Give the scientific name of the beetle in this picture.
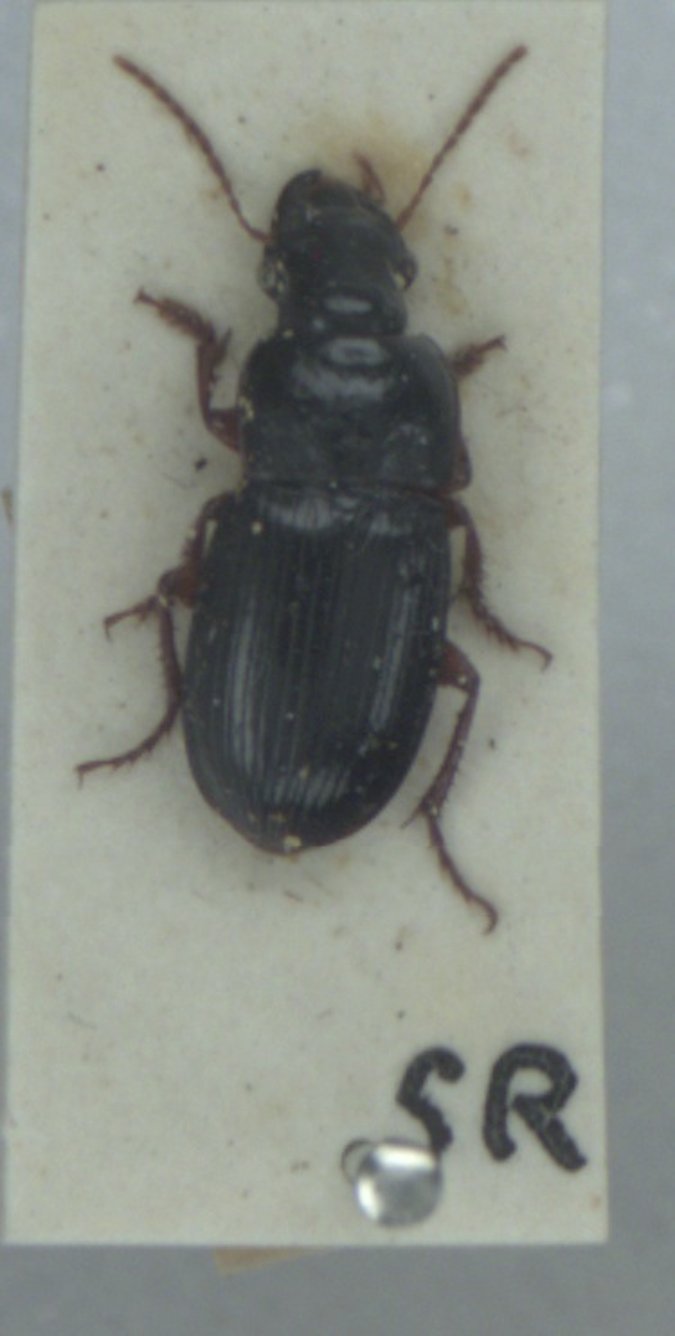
Harpalus latus
